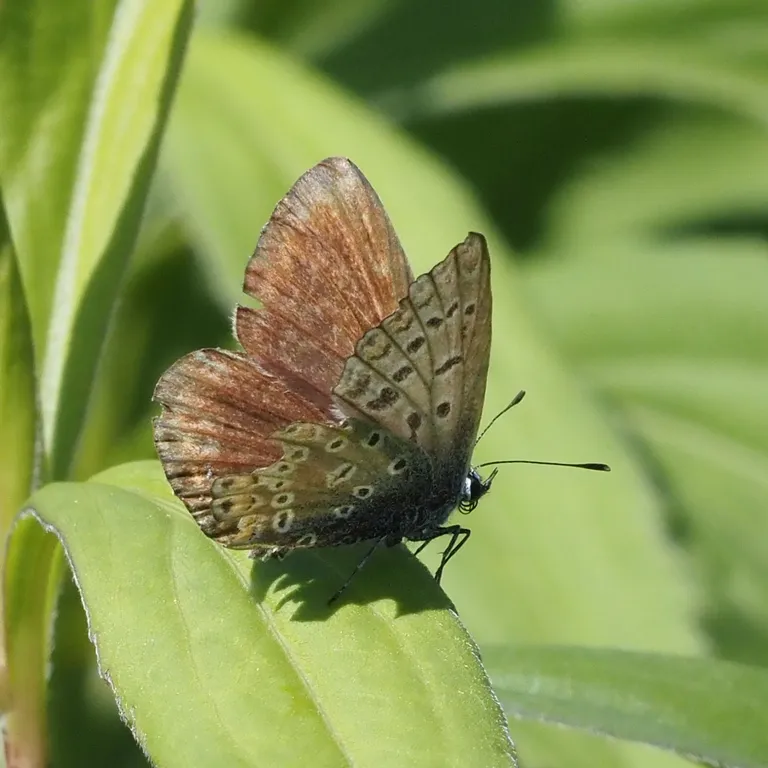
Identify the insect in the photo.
Polyommatus icarus
